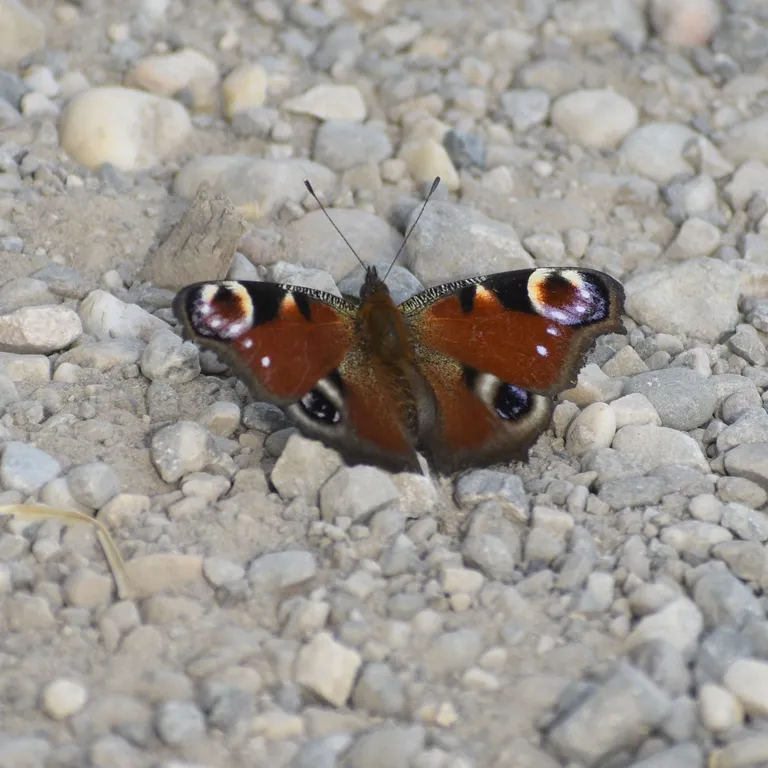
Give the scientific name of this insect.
Aglais io
